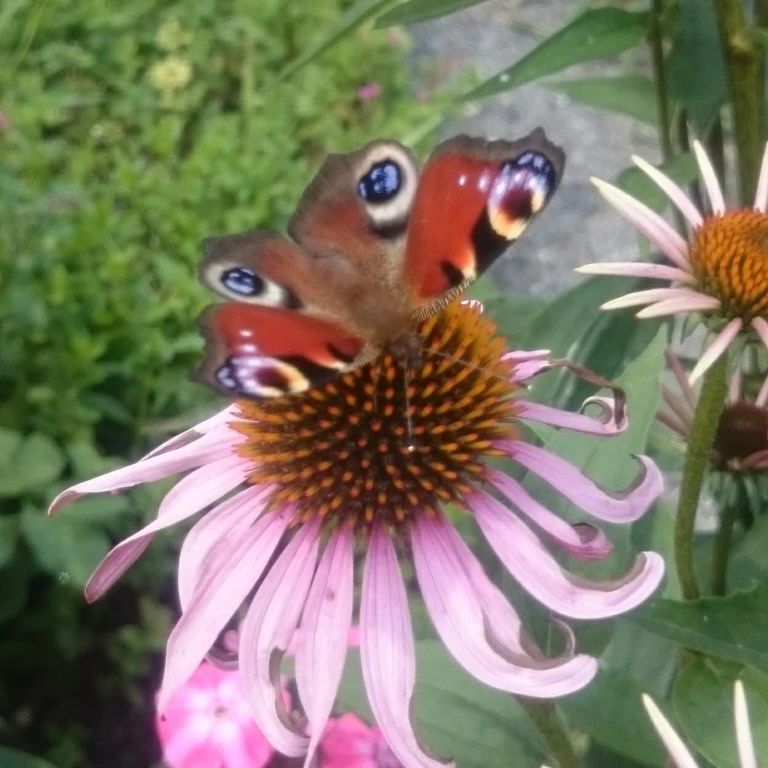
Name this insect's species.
Aglais io
